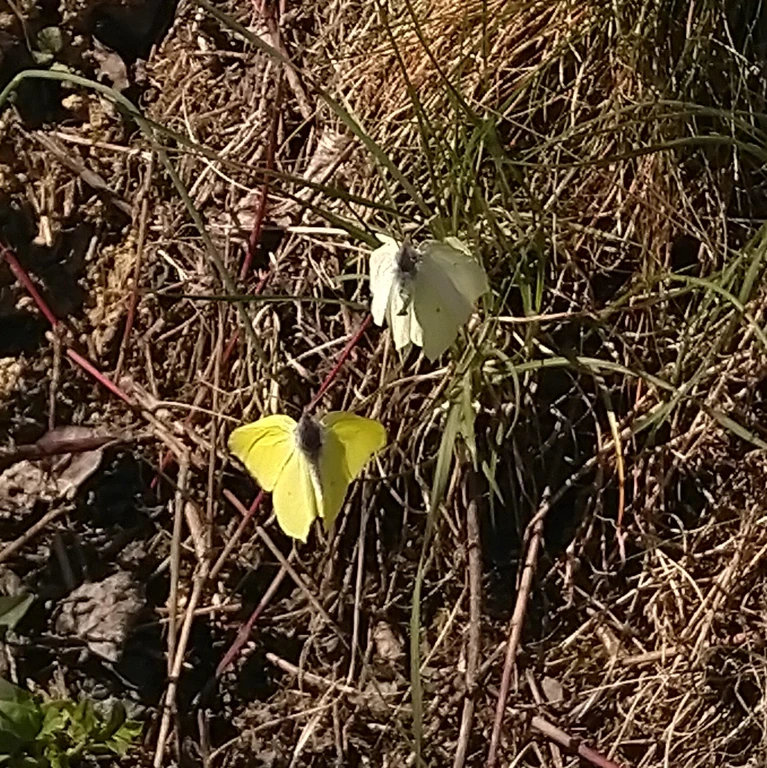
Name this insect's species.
Gonepteryx rhamni
